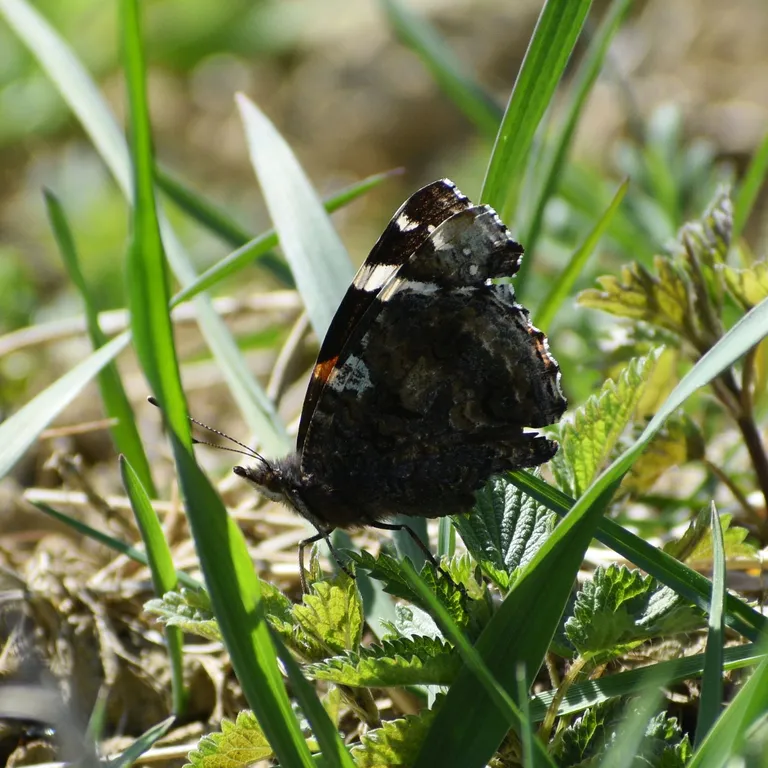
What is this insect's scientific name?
Vanessa atalanta
